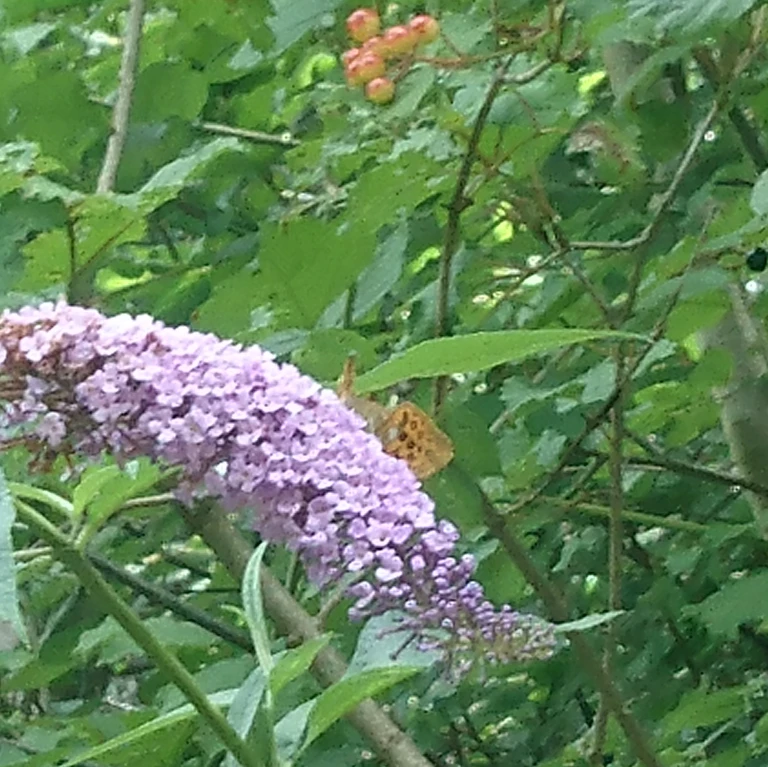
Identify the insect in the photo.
Argynnis paphia
